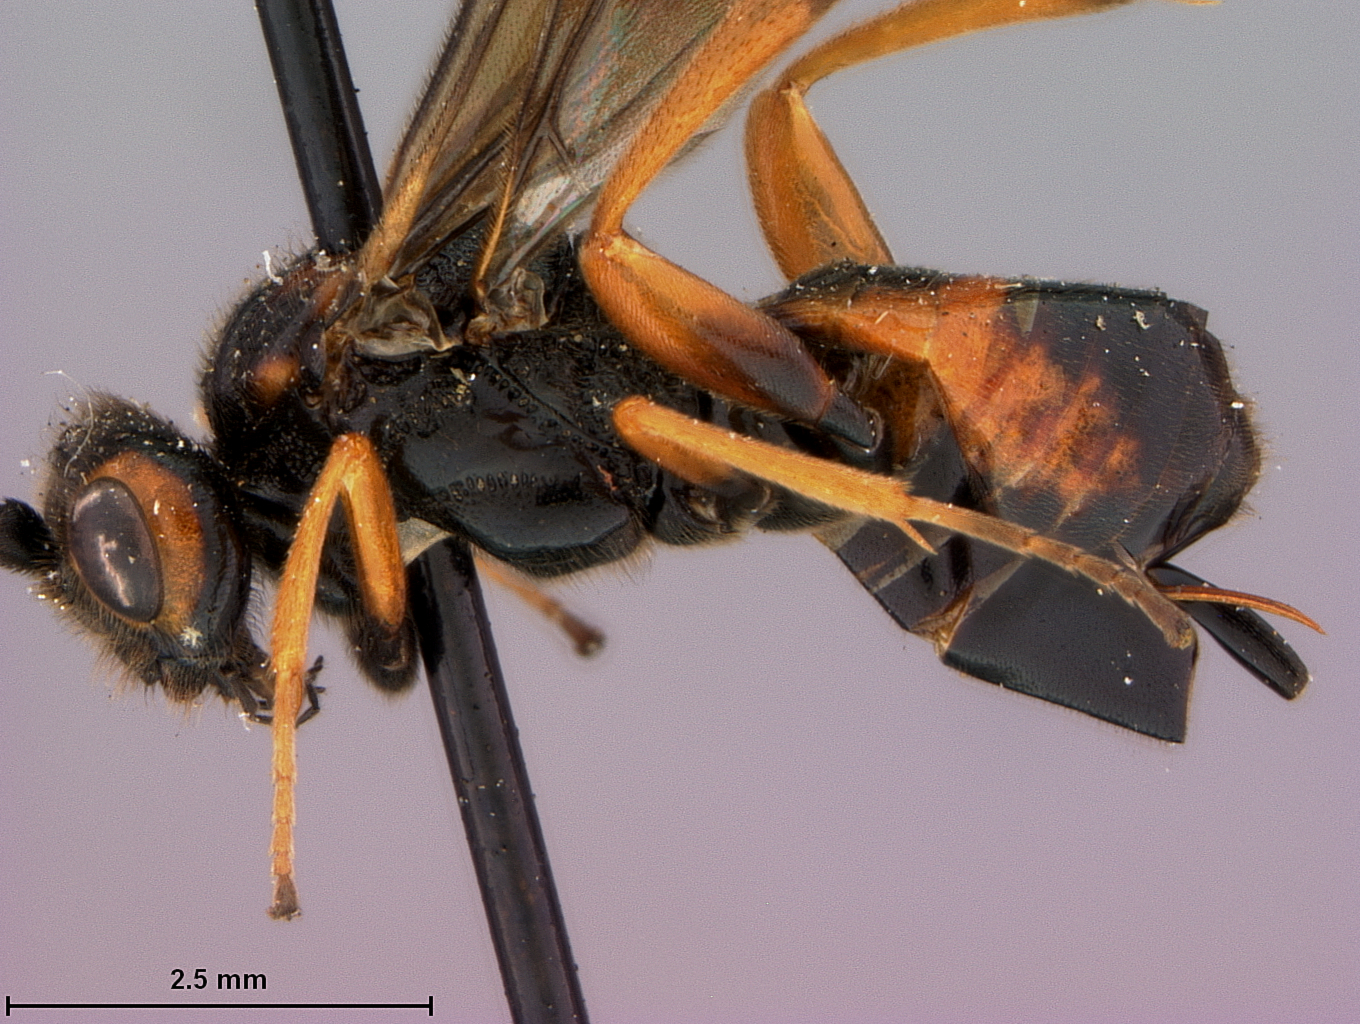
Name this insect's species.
Cardiochiles rufostigma
